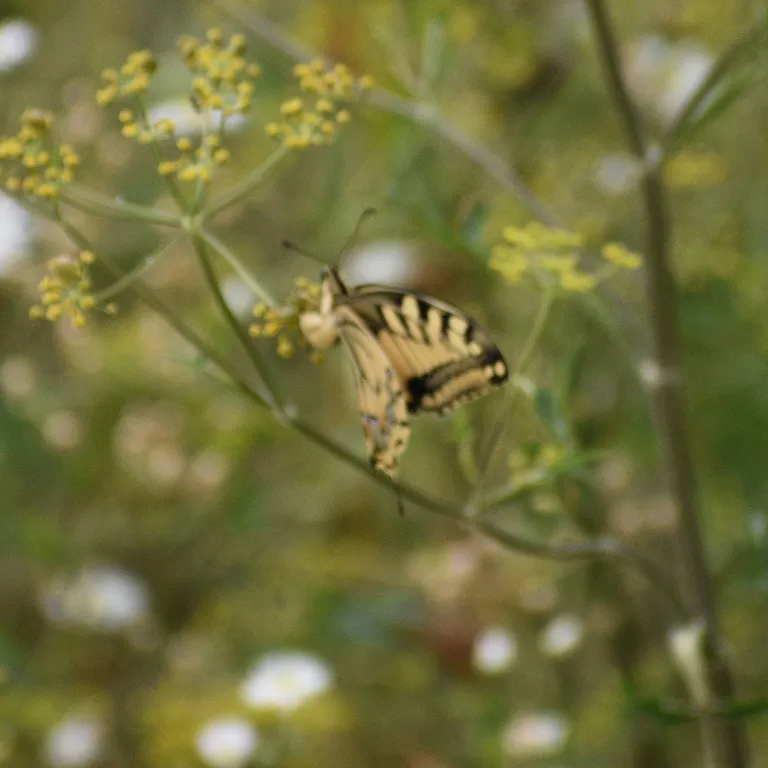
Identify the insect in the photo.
Papilio machaon
